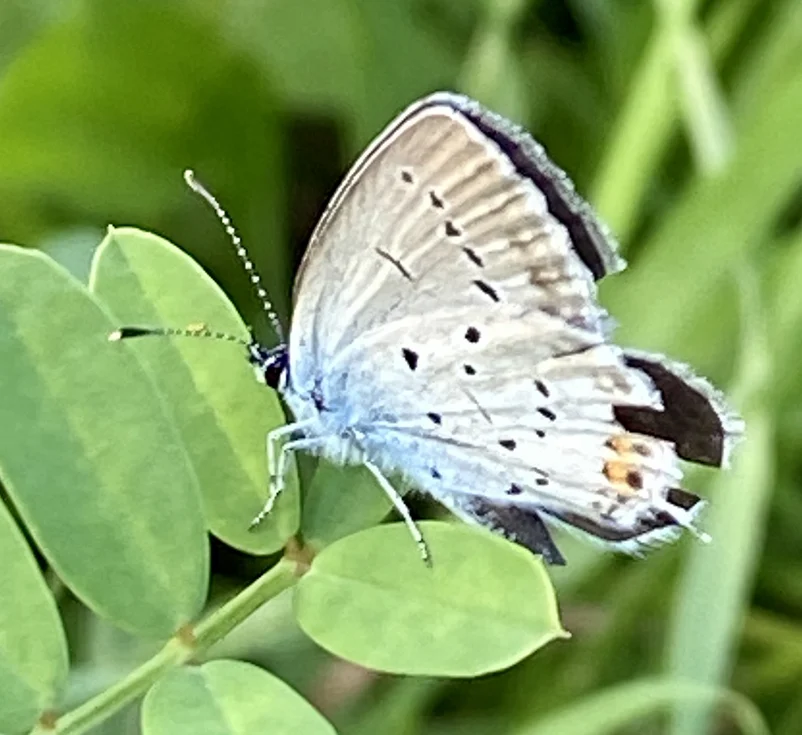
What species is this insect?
Cupido argiades (also Elkalyce argiades)
